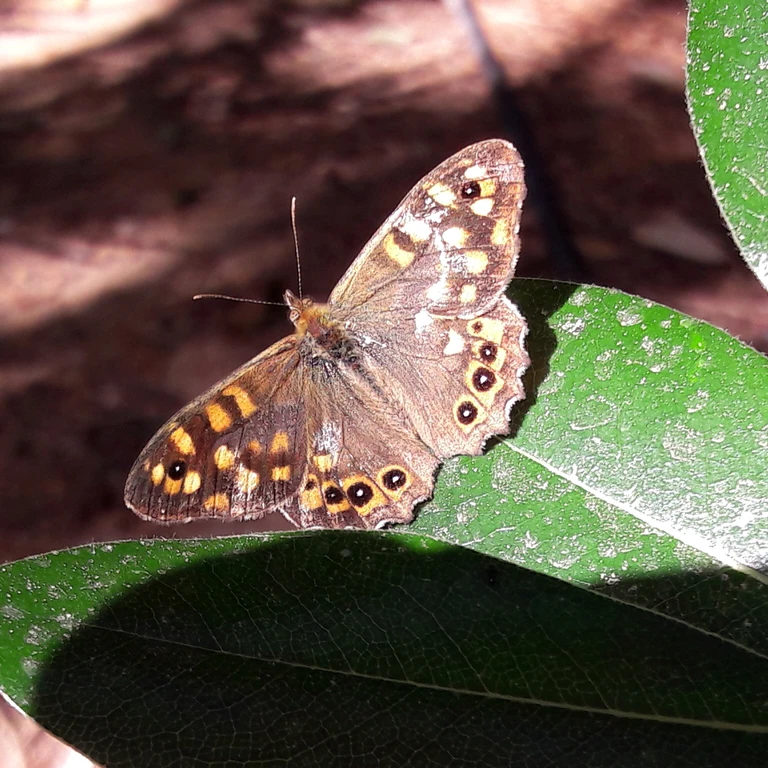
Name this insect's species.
Pararge aegeria
